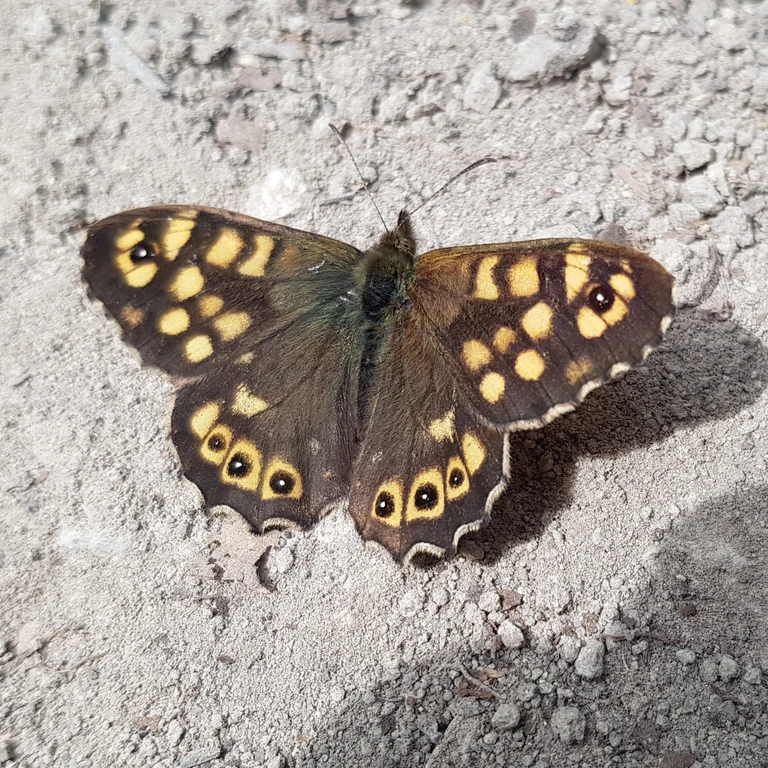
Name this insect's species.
Pararge aegeria
